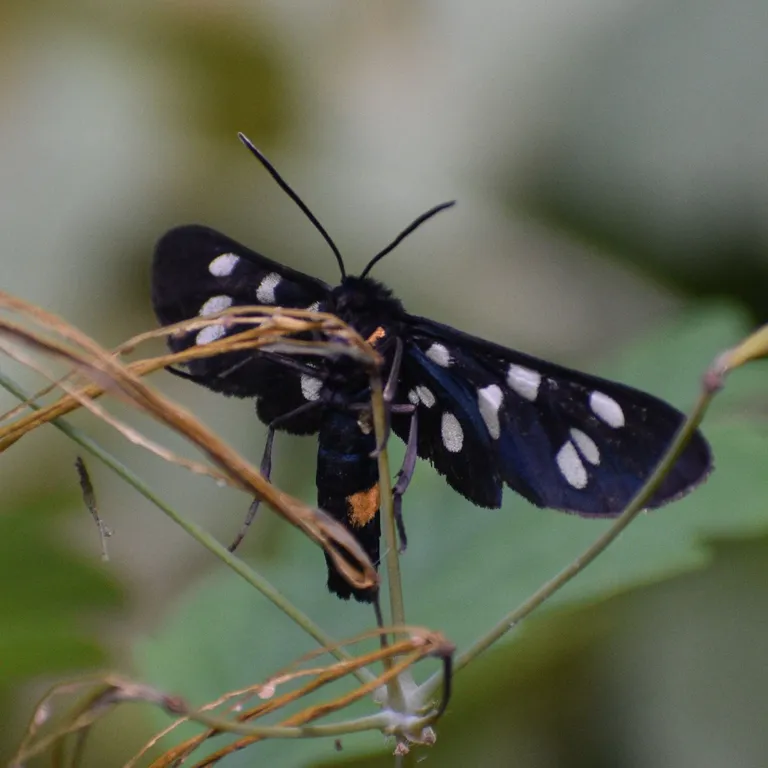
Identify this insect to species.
Amata phegea
